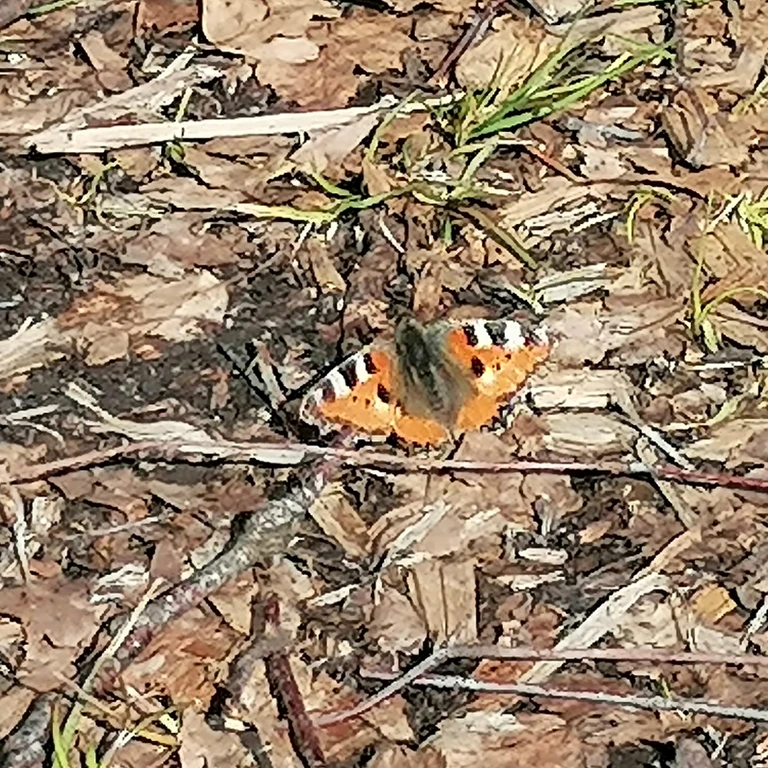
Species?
Aglais urticae
